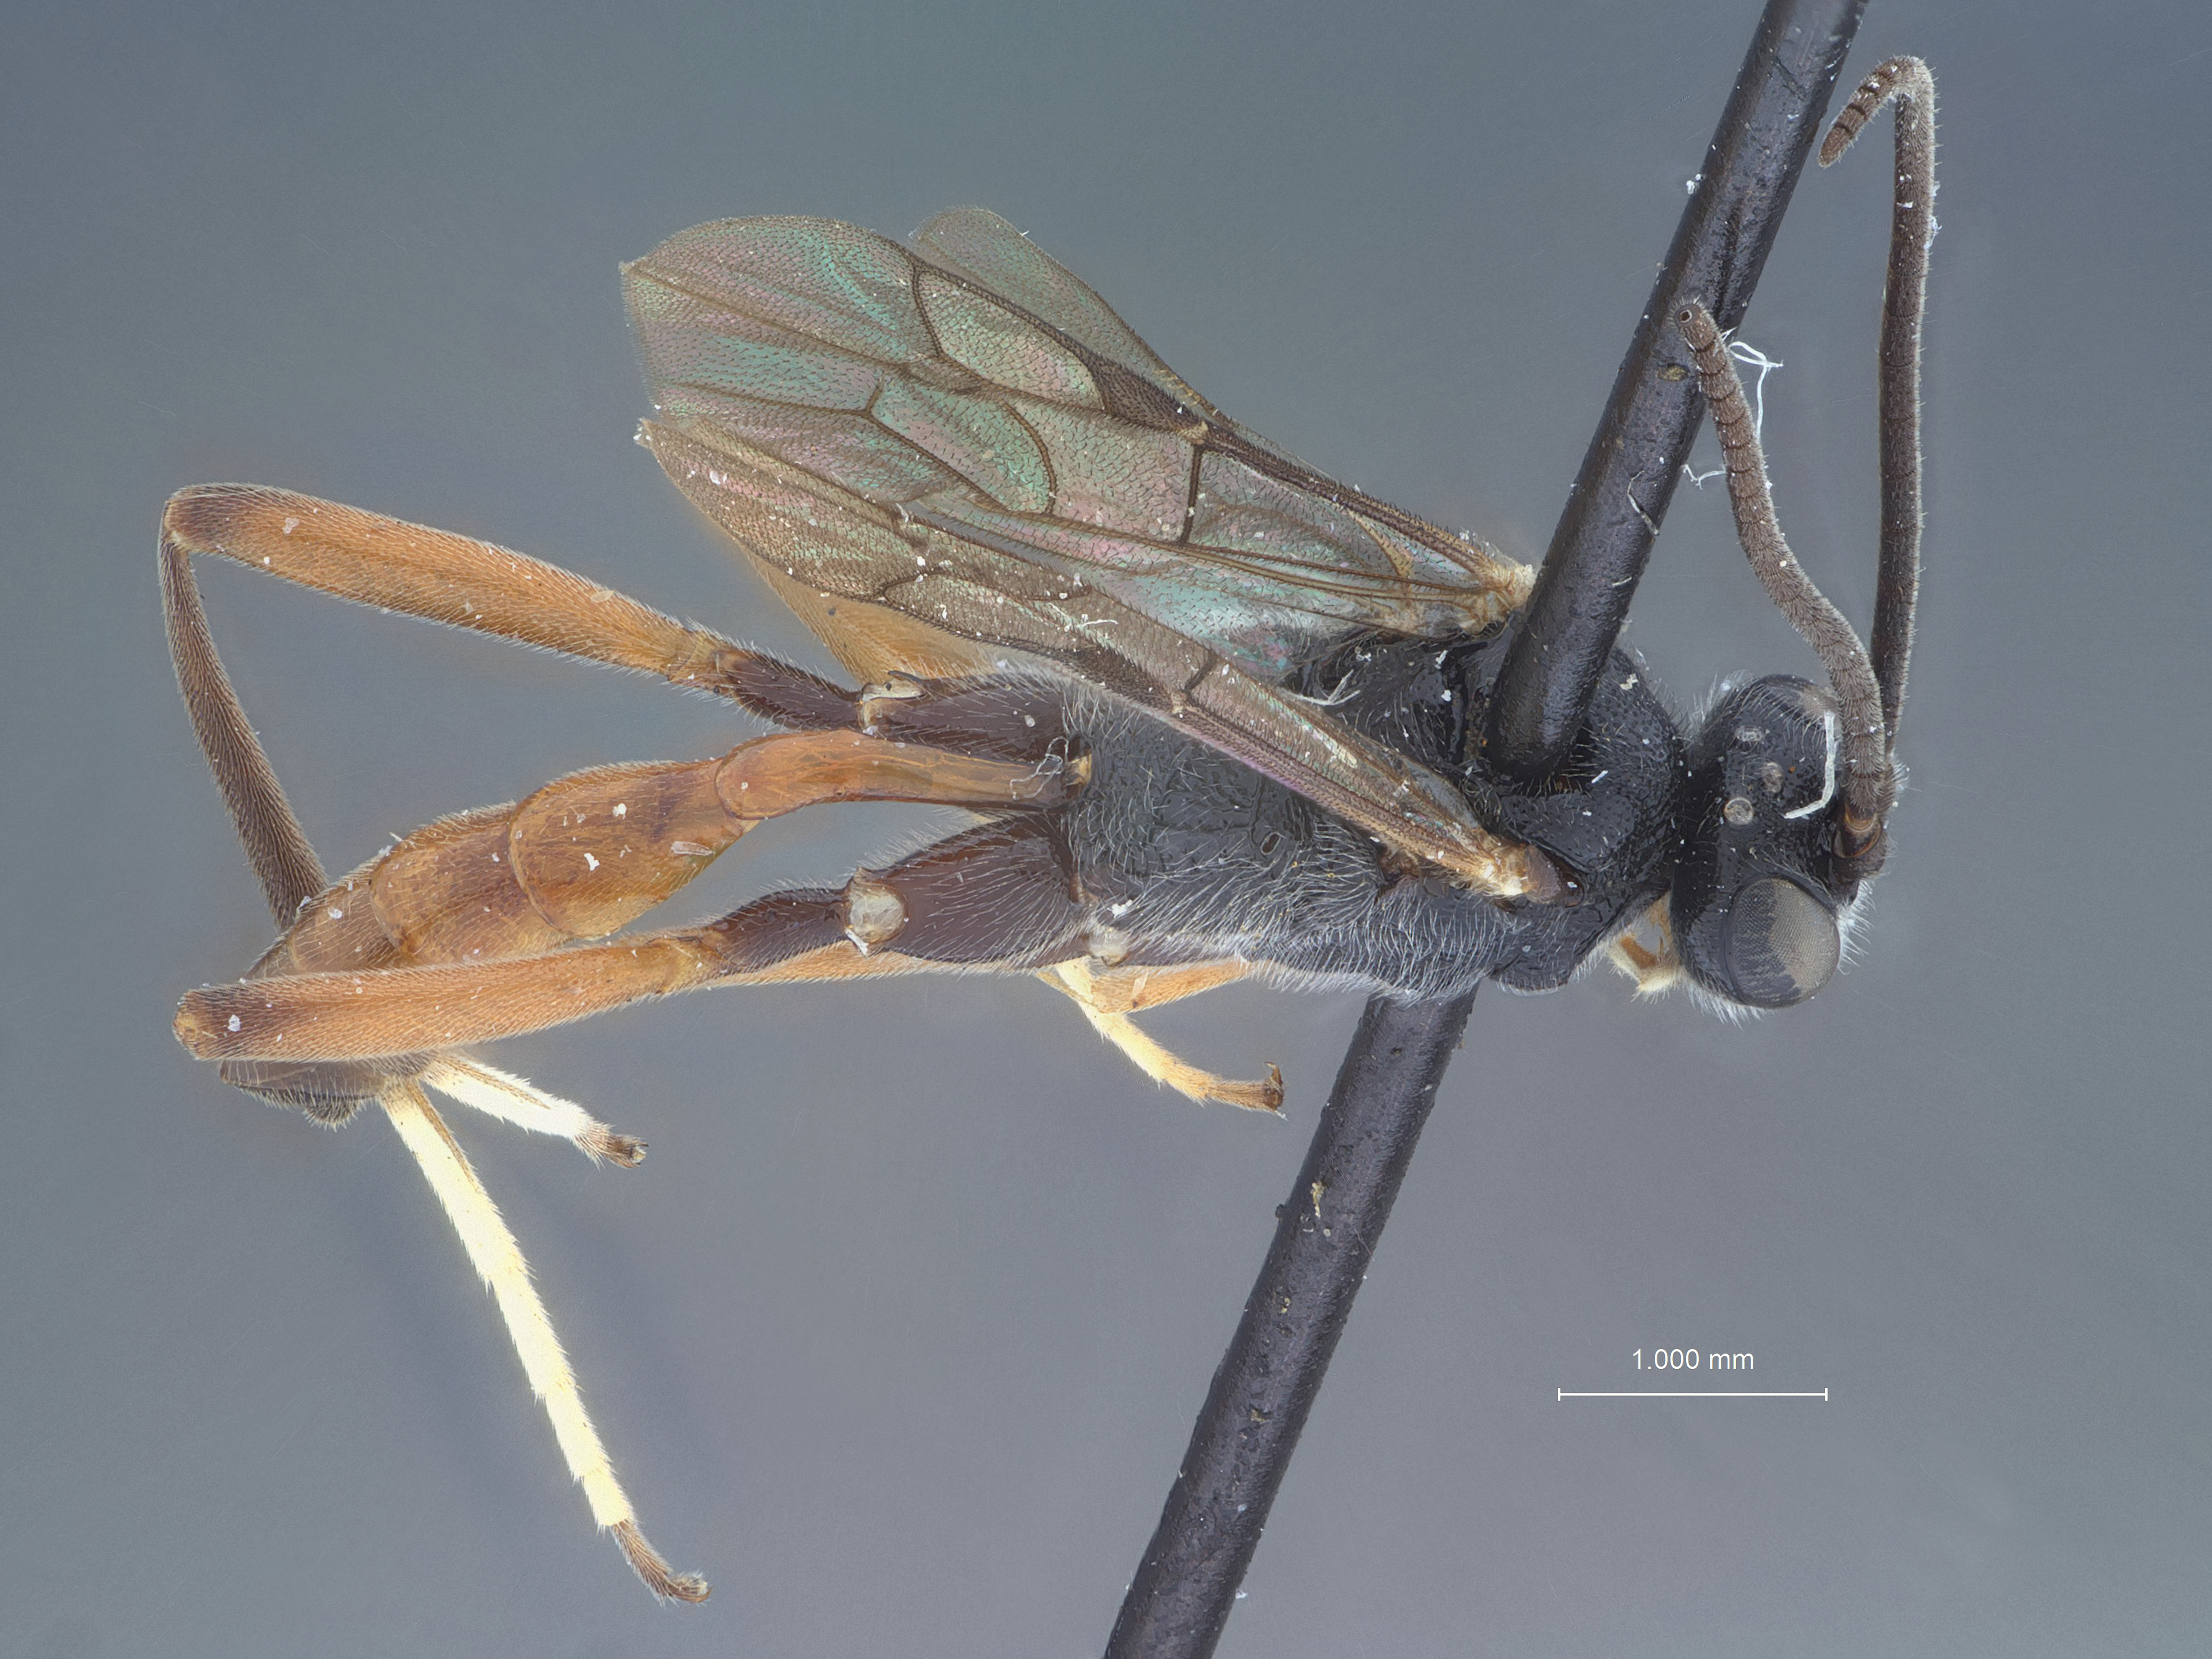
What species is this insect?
Trychosis similis
